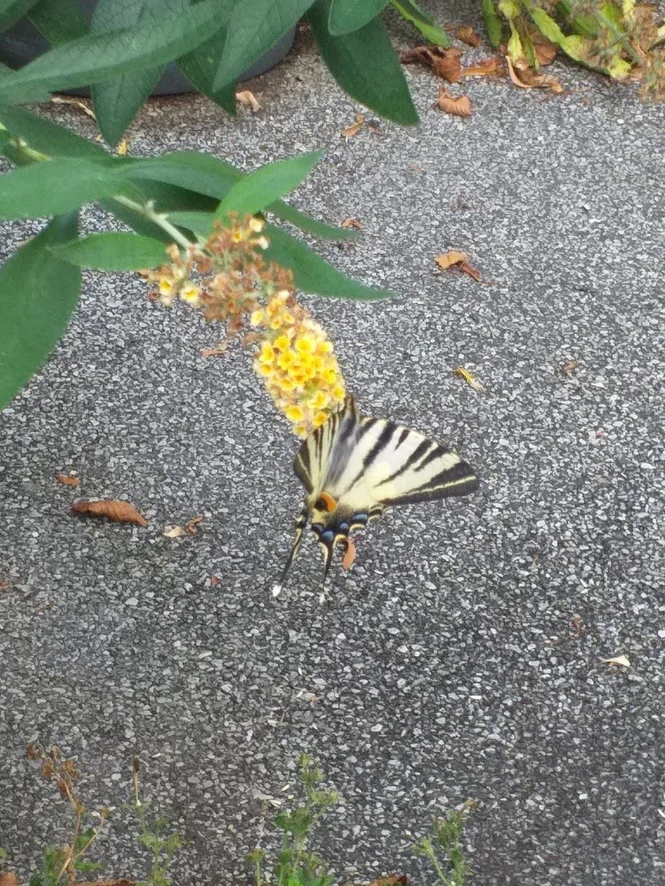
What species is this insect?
Iphiclides podalirius
